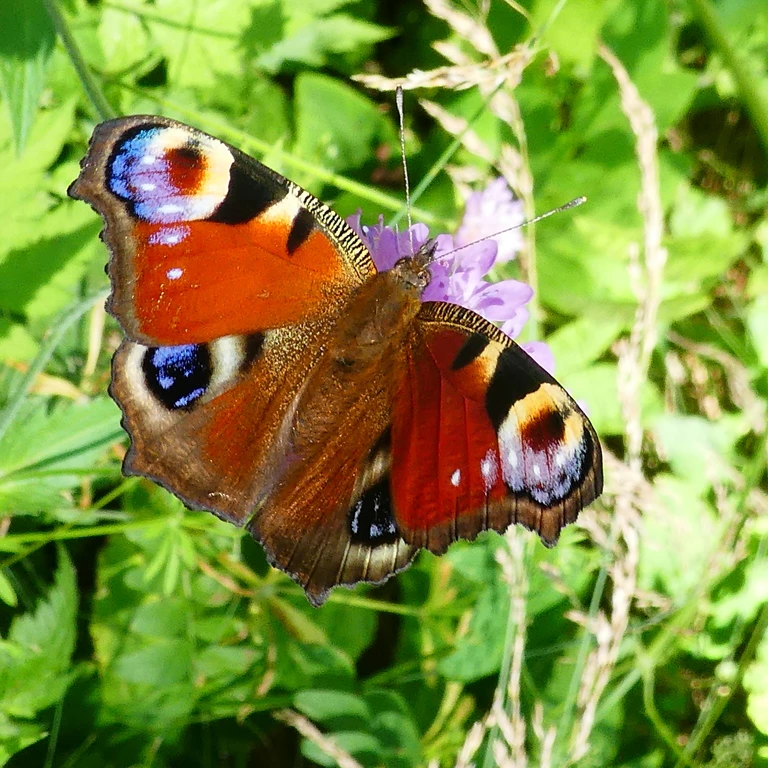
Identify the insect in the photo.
Aglais io
